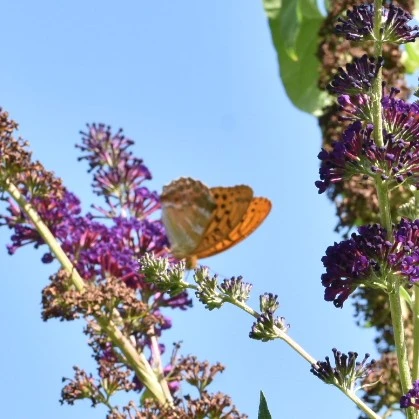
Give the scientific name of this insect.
Argynnis paphia
